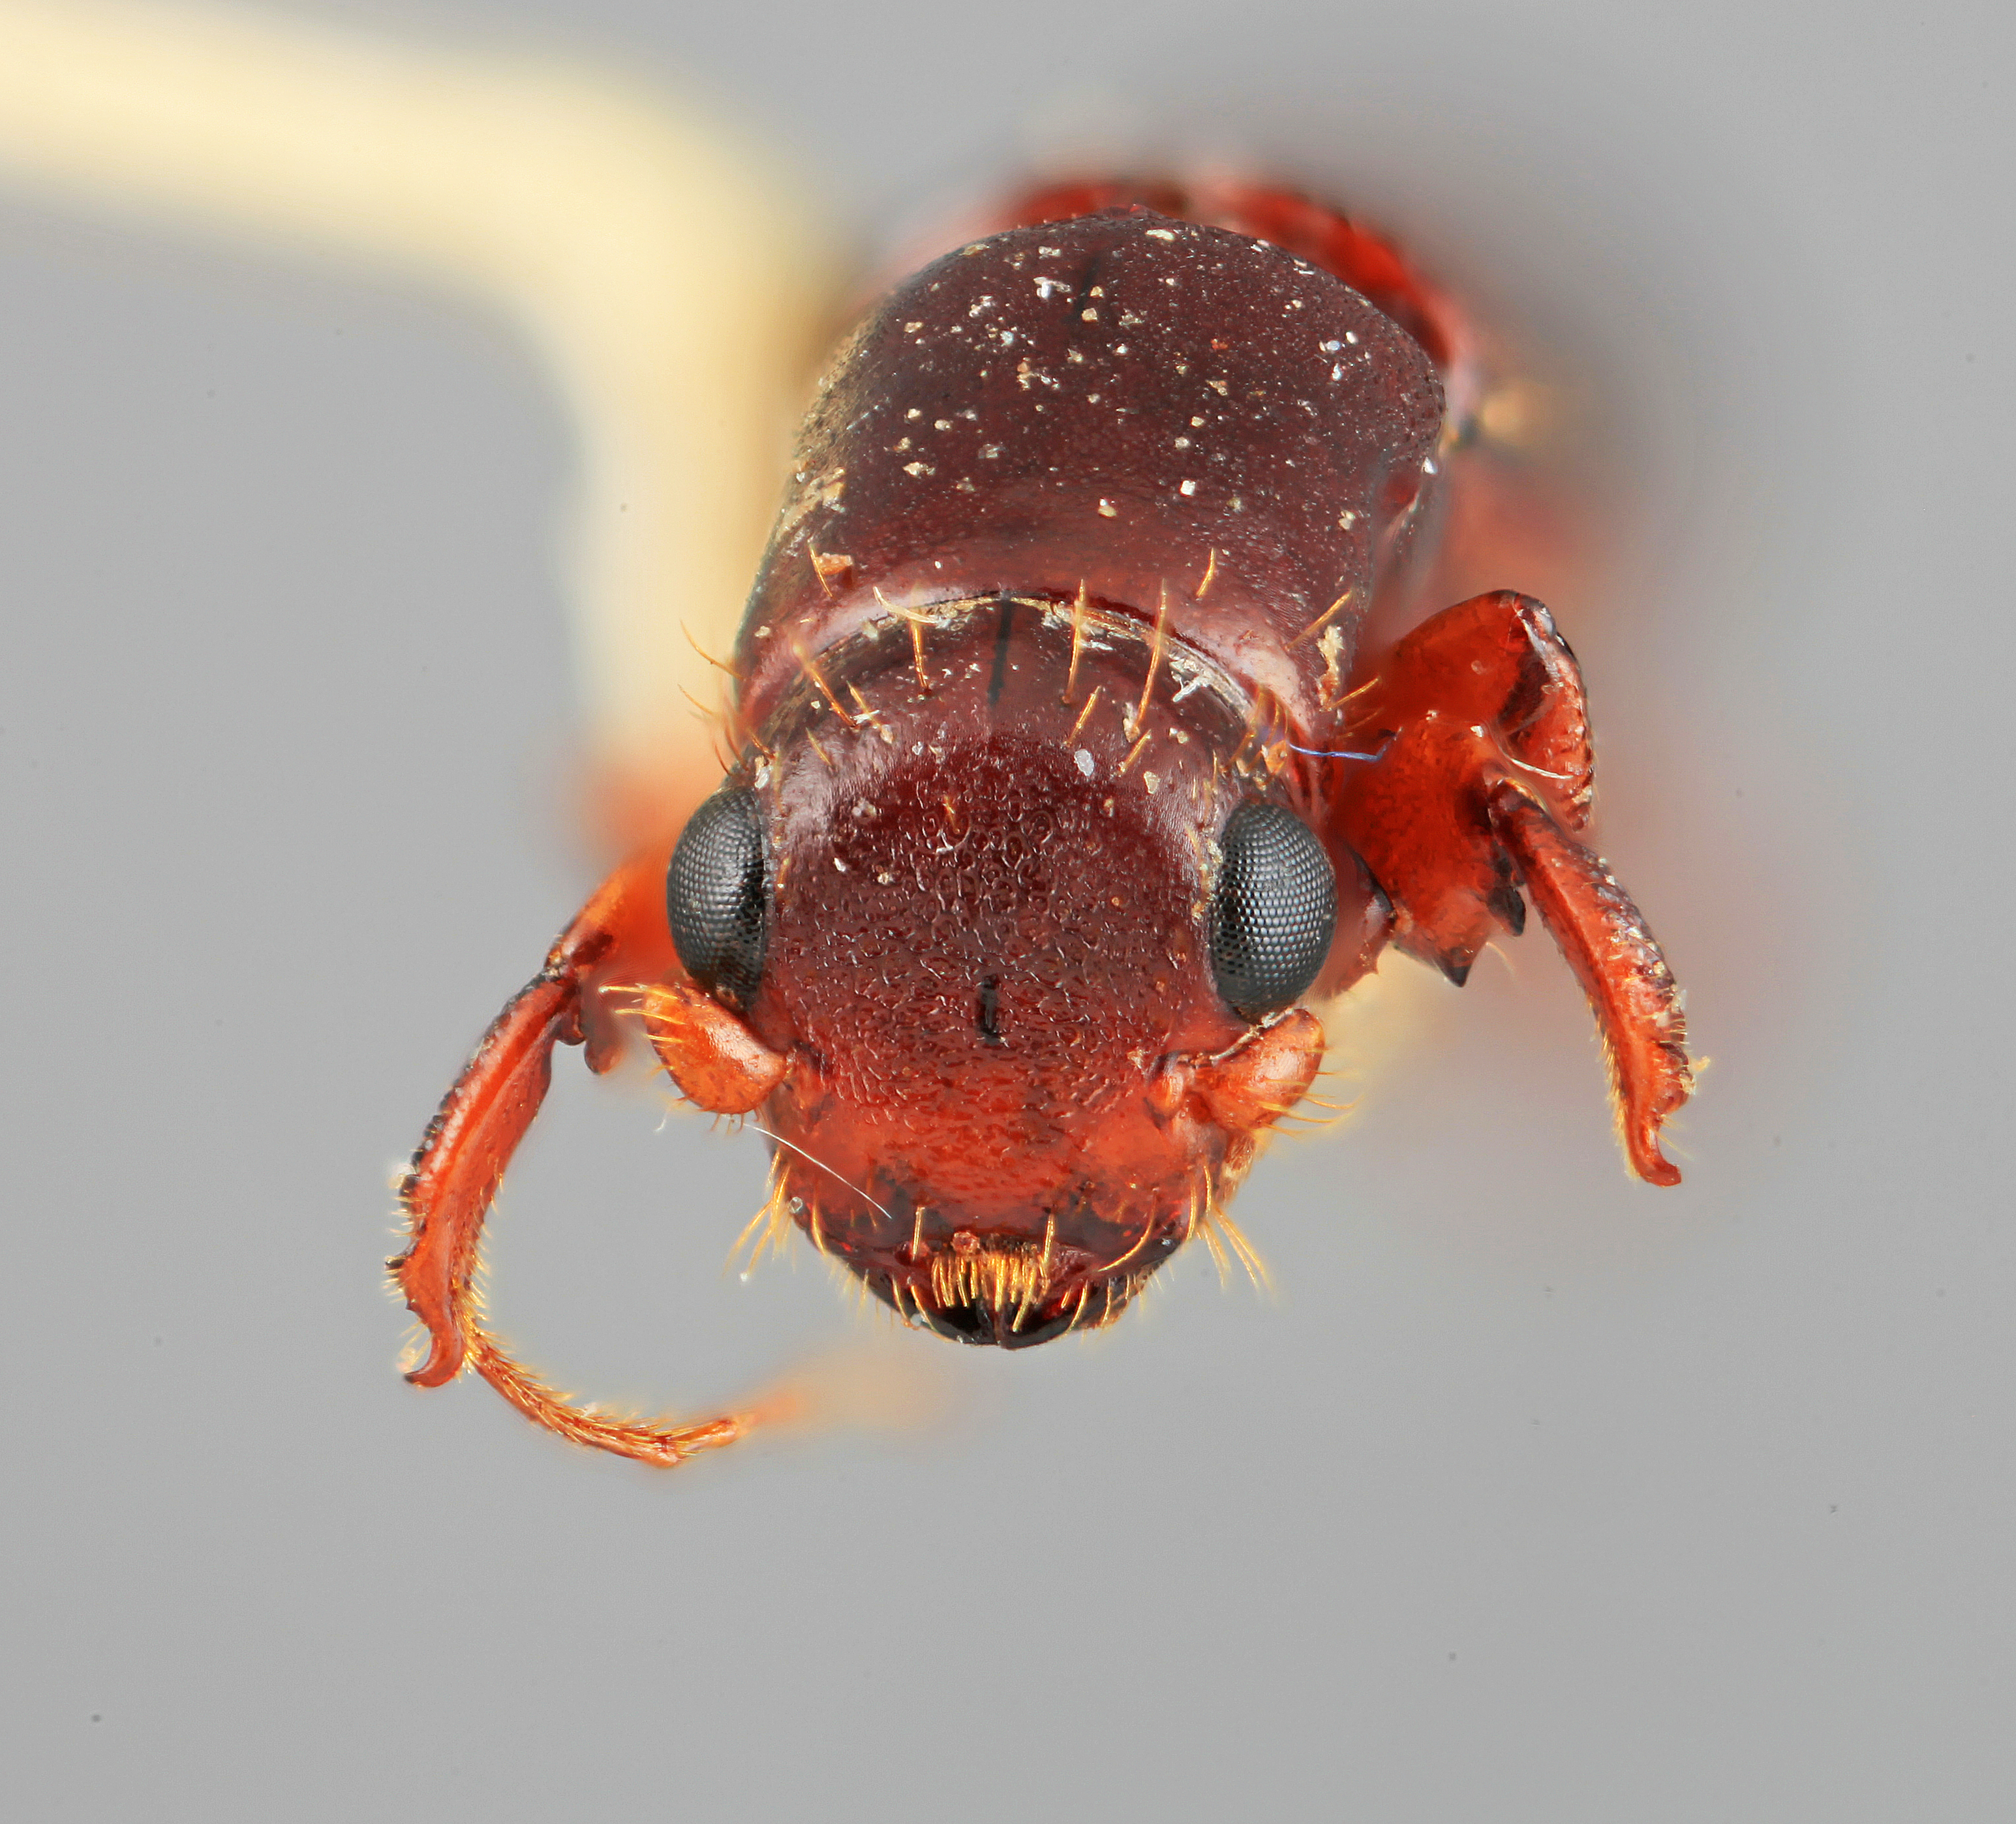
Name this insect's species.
Platypus angustatulus
